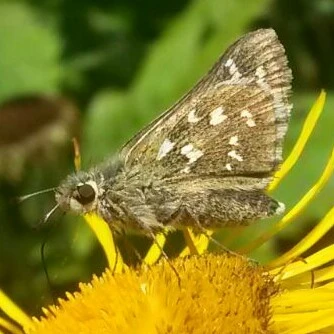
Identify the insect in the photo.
Hesperia comma
